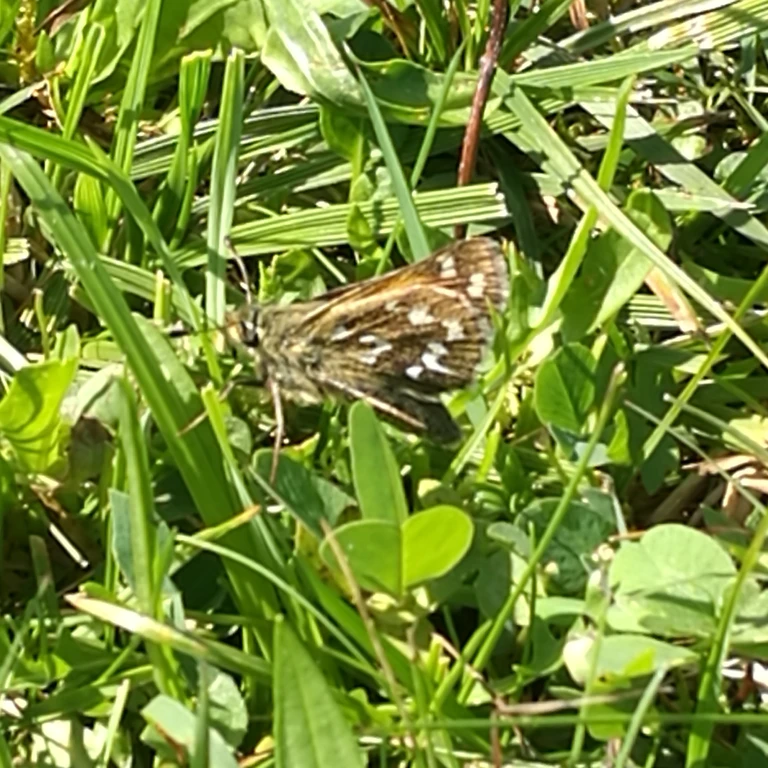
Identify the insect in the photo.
Hesperia comma
